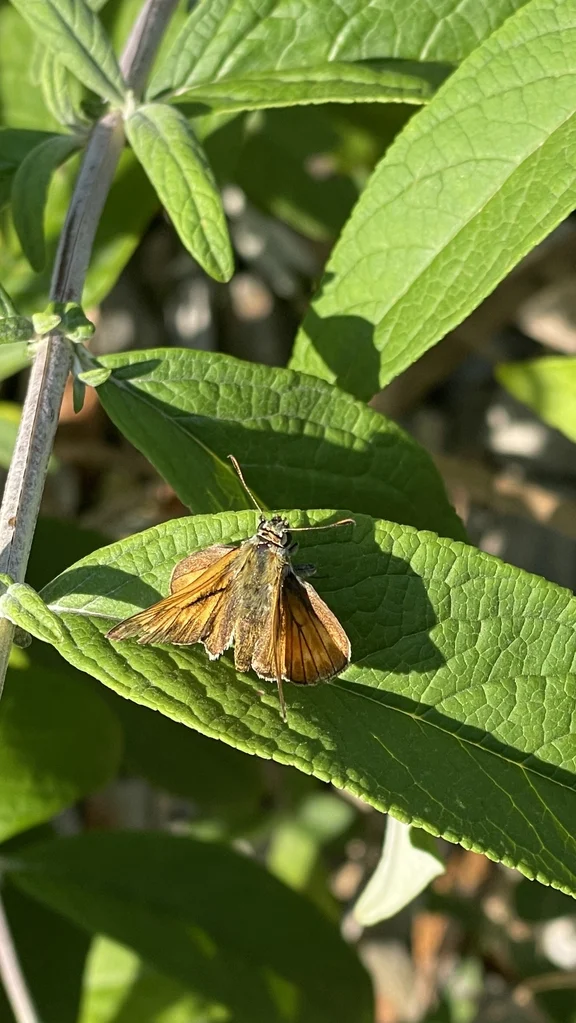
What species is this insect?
Ochlodes sylvanus (also Ochlodes venata)
